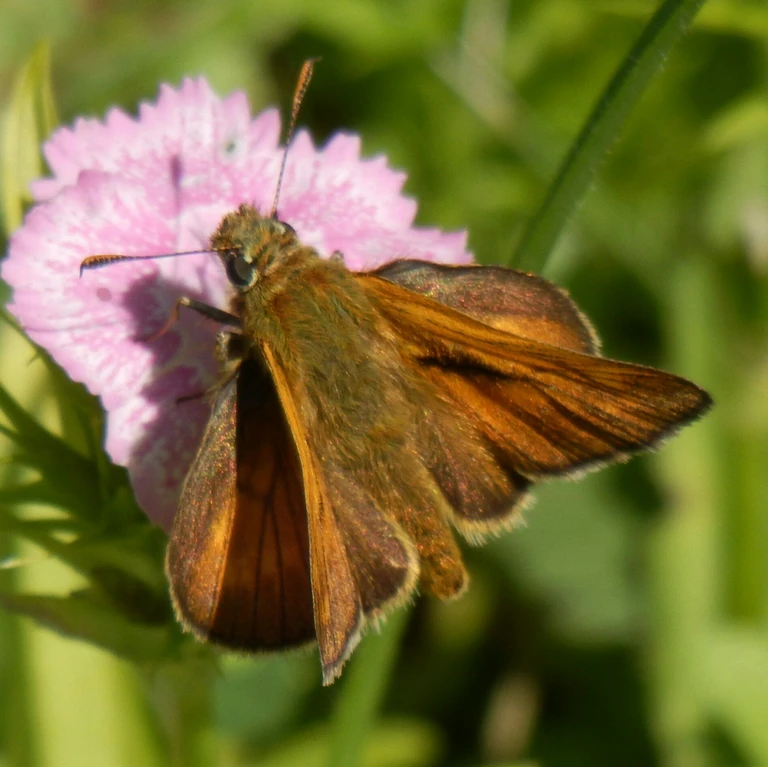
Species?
Ochlodes sylvanus (also Ochlodes venata)
